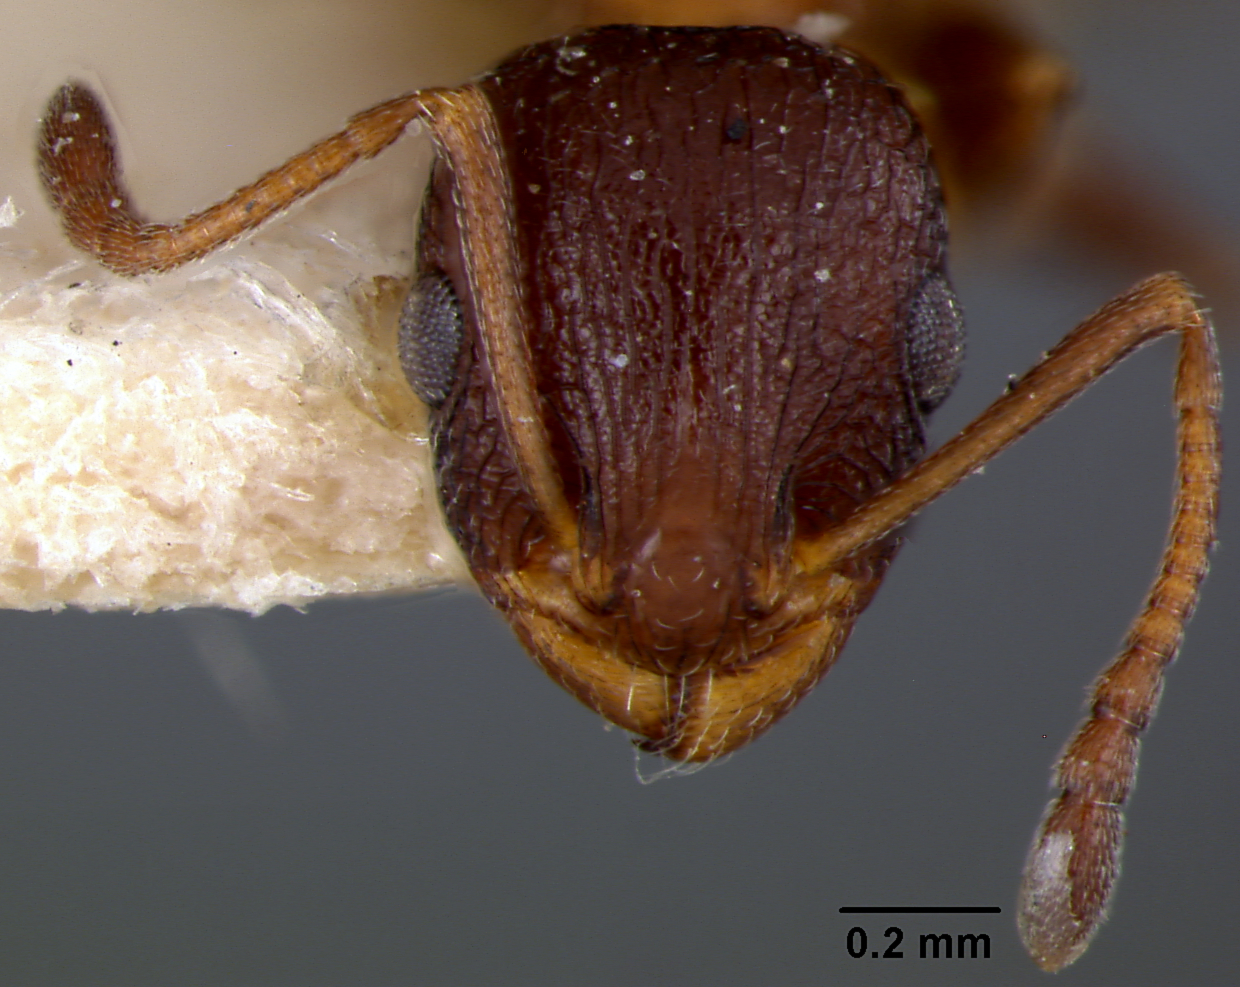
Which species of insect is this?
Leptothorax flavispinus
